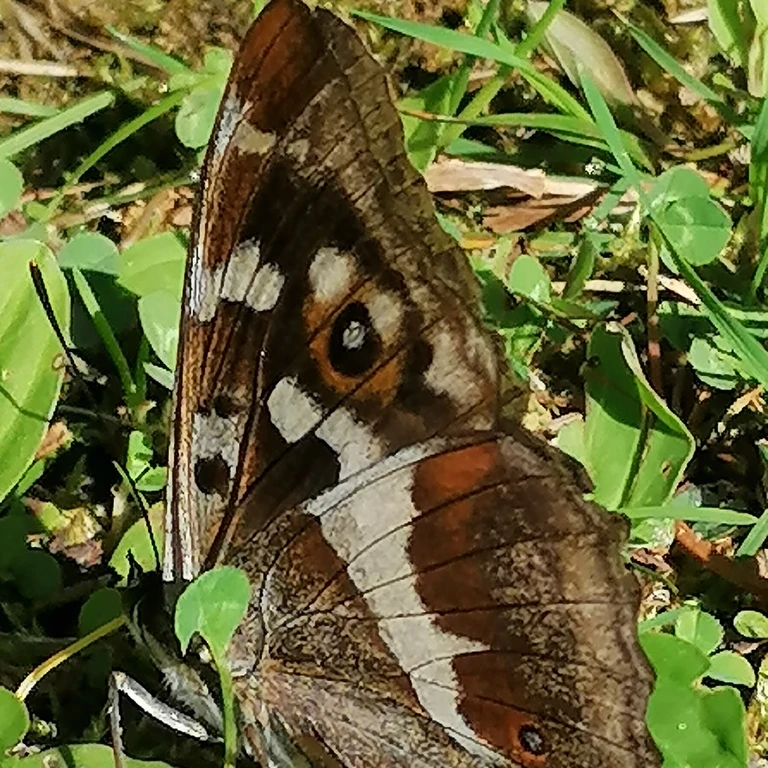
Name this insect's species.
Apatura iris
